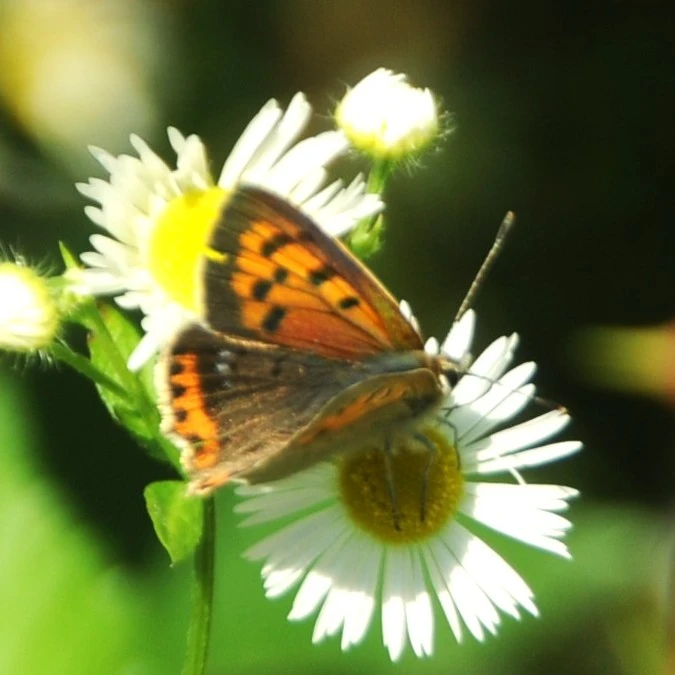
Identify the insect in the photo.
Lycaena phlaeas
